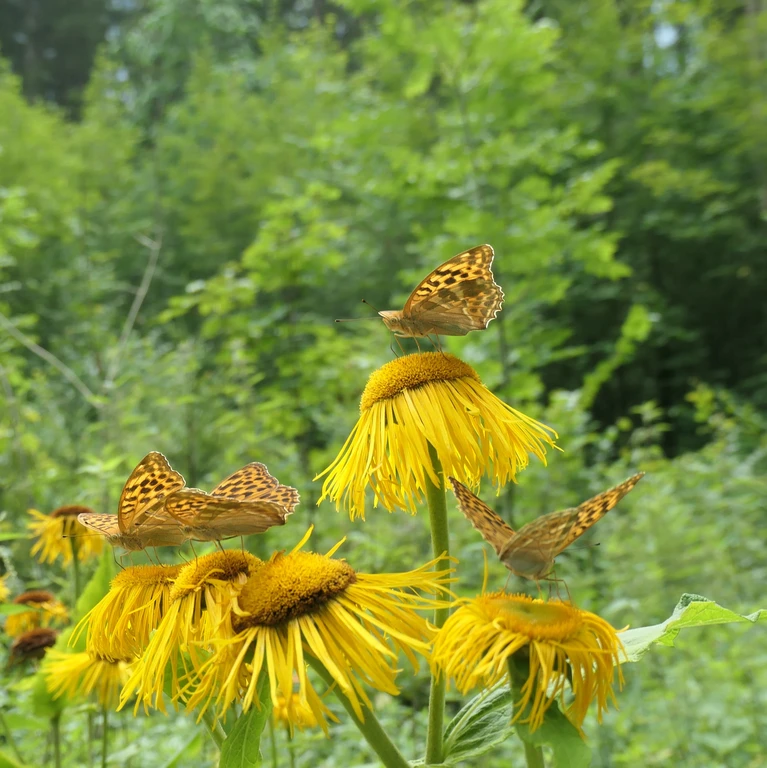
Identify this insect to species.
Argynnis paphia
